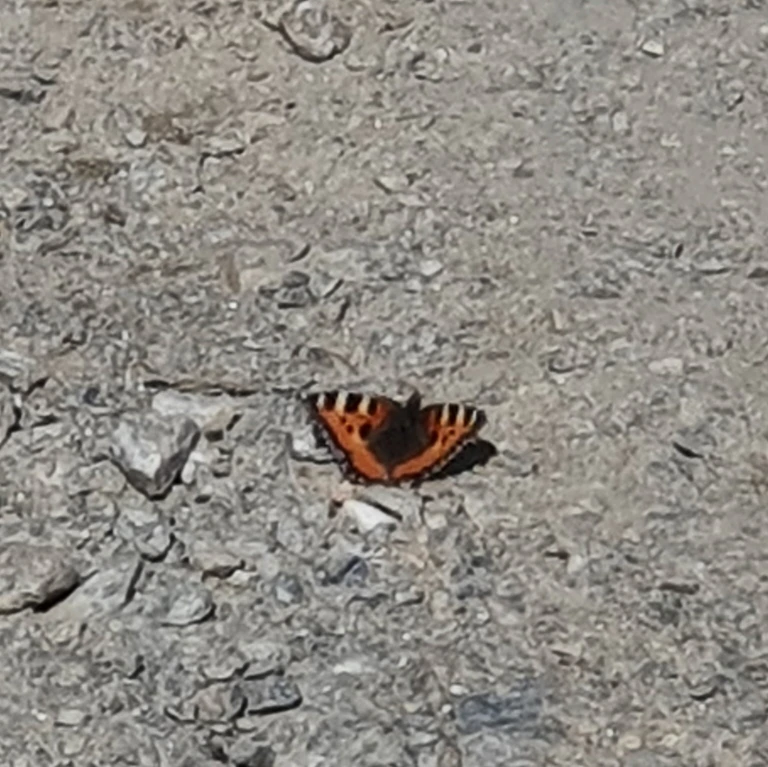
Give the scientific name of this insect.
Aglais urticae
